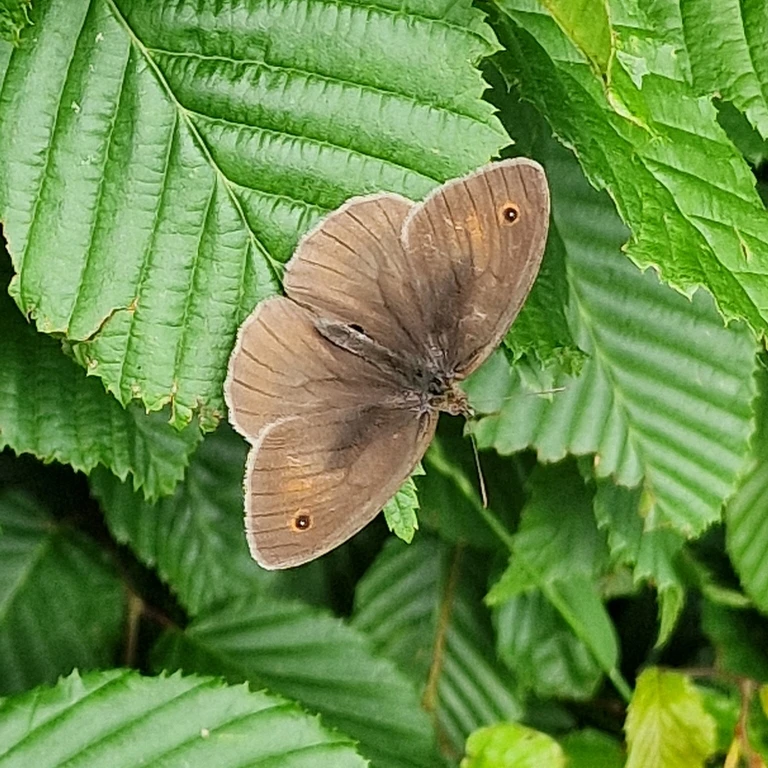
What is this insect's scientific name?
Maniola jurtina
